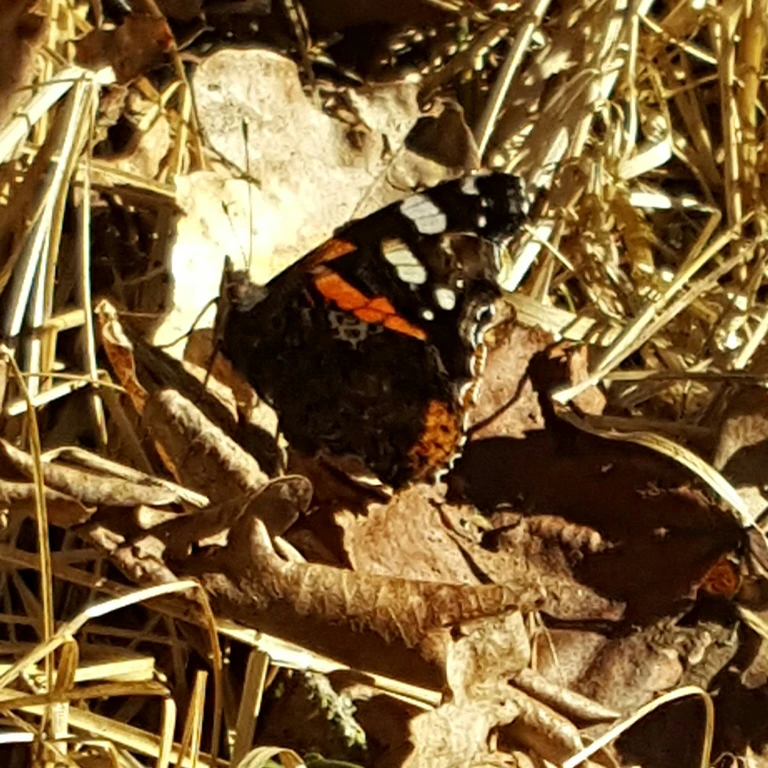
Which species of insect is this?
Vanessa atalanta
